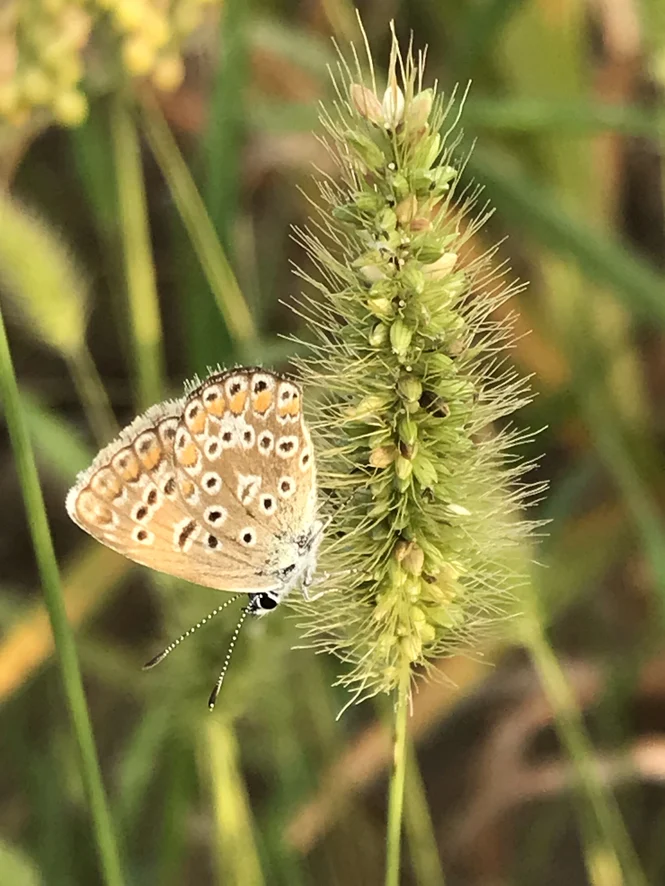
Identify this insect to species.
Polyommatus icarus
